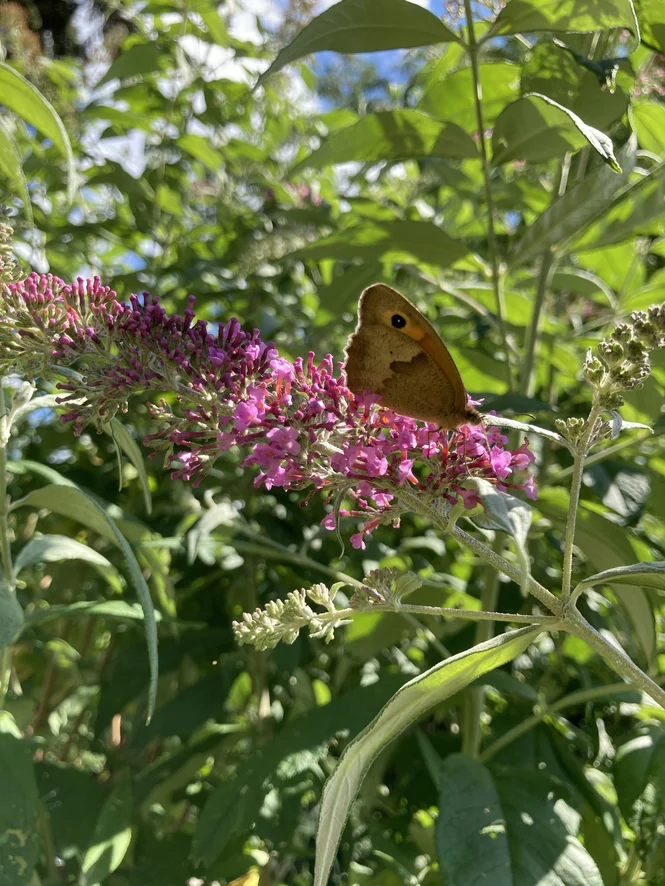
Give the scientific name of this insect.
Maniola jurtina
